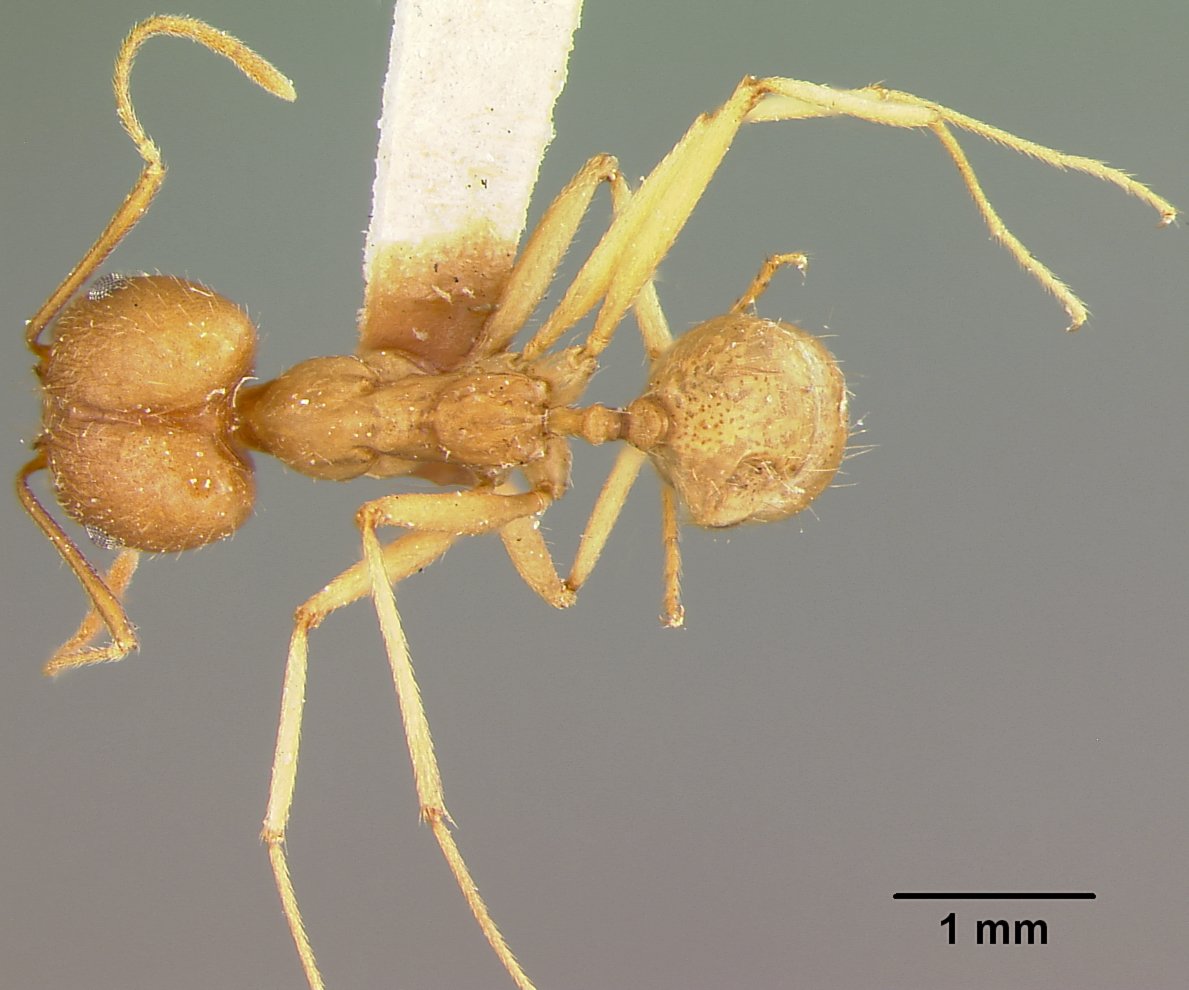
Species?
Pheidole susannae
